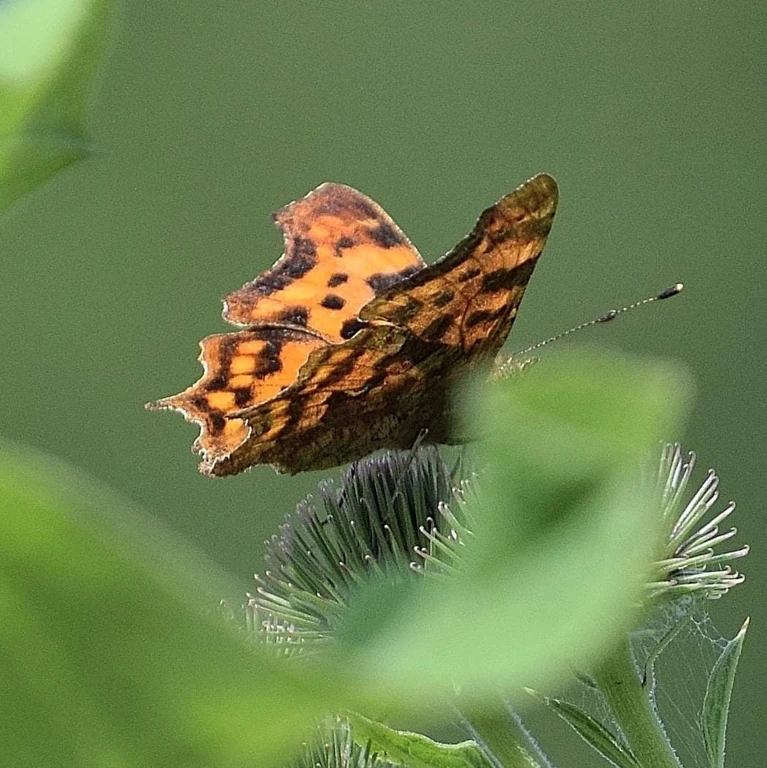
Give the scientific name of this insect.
Polygonia c-album
